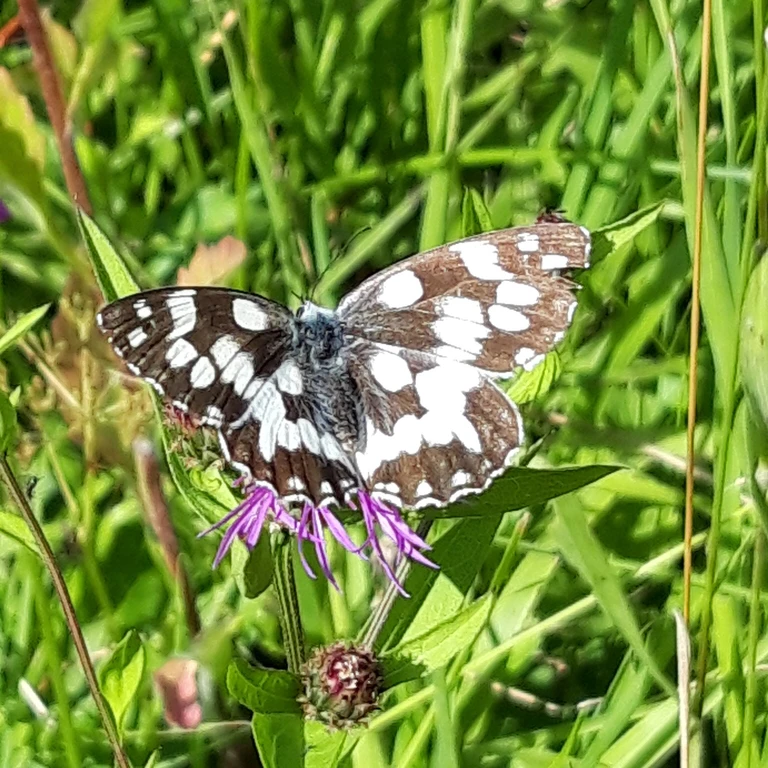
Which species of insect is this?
Melanargia galathea
